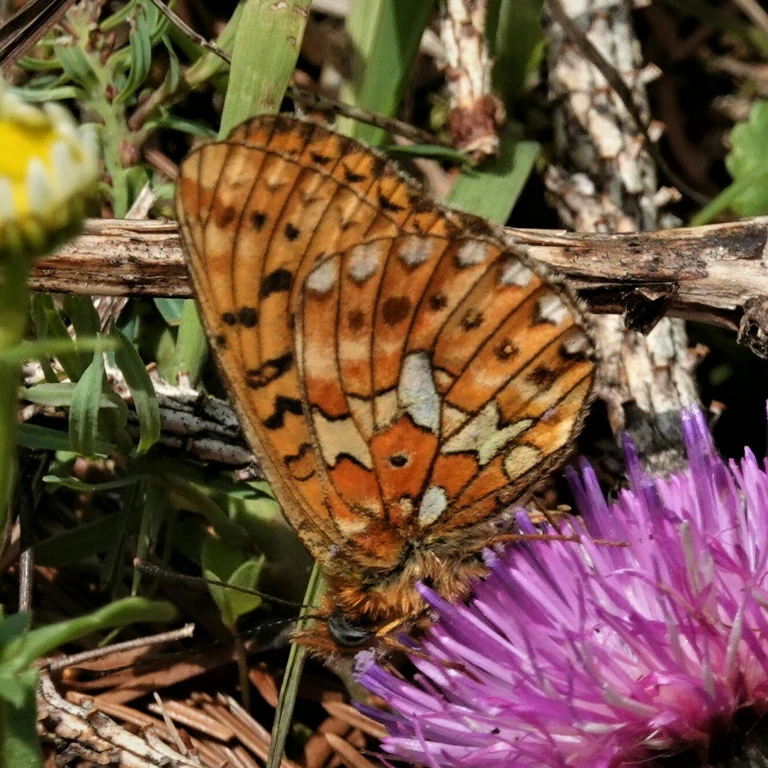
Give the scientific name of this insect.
Boloria euphrosyne (also Clossiana euphrosyne)
